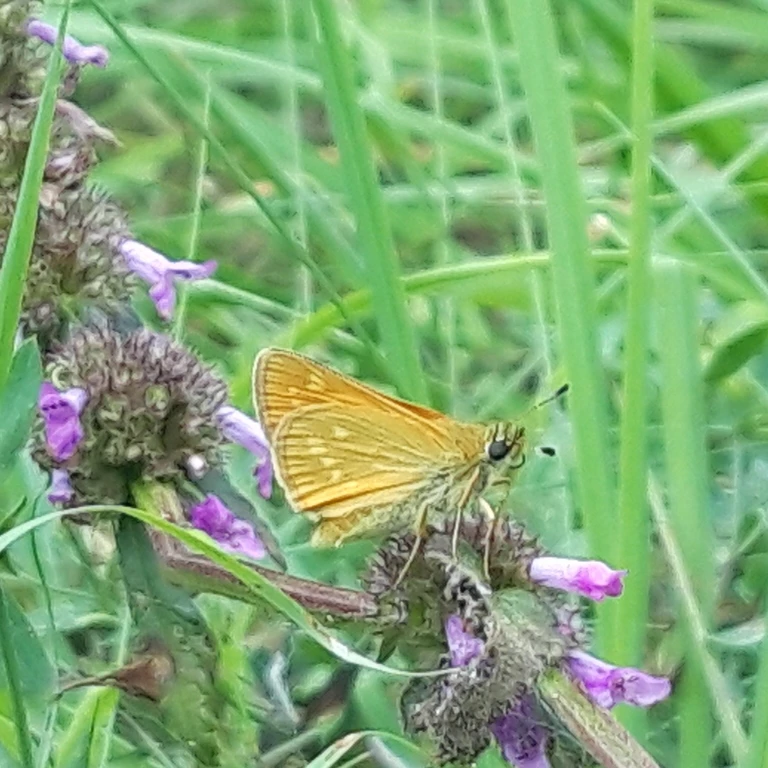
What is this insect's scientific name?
Ochlodes sylvanus (also Ochlodes venata)
